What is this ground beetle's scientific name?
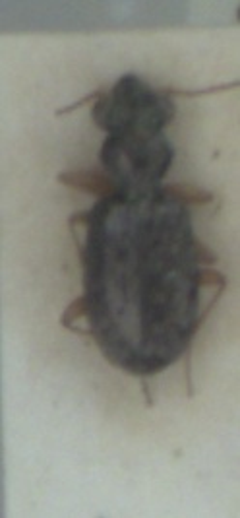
Asaphidion curtum
